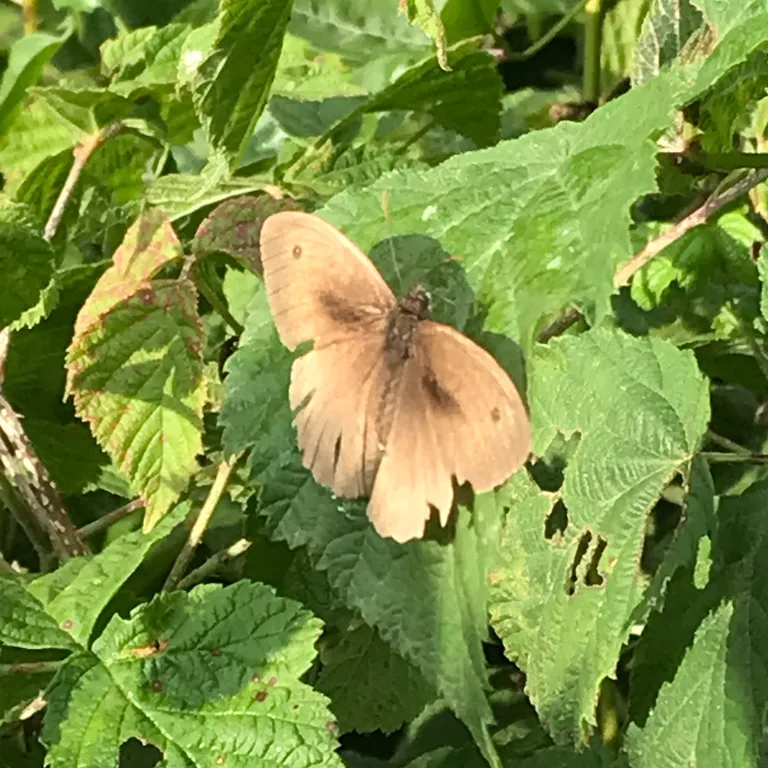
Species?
Maniola jurtina
